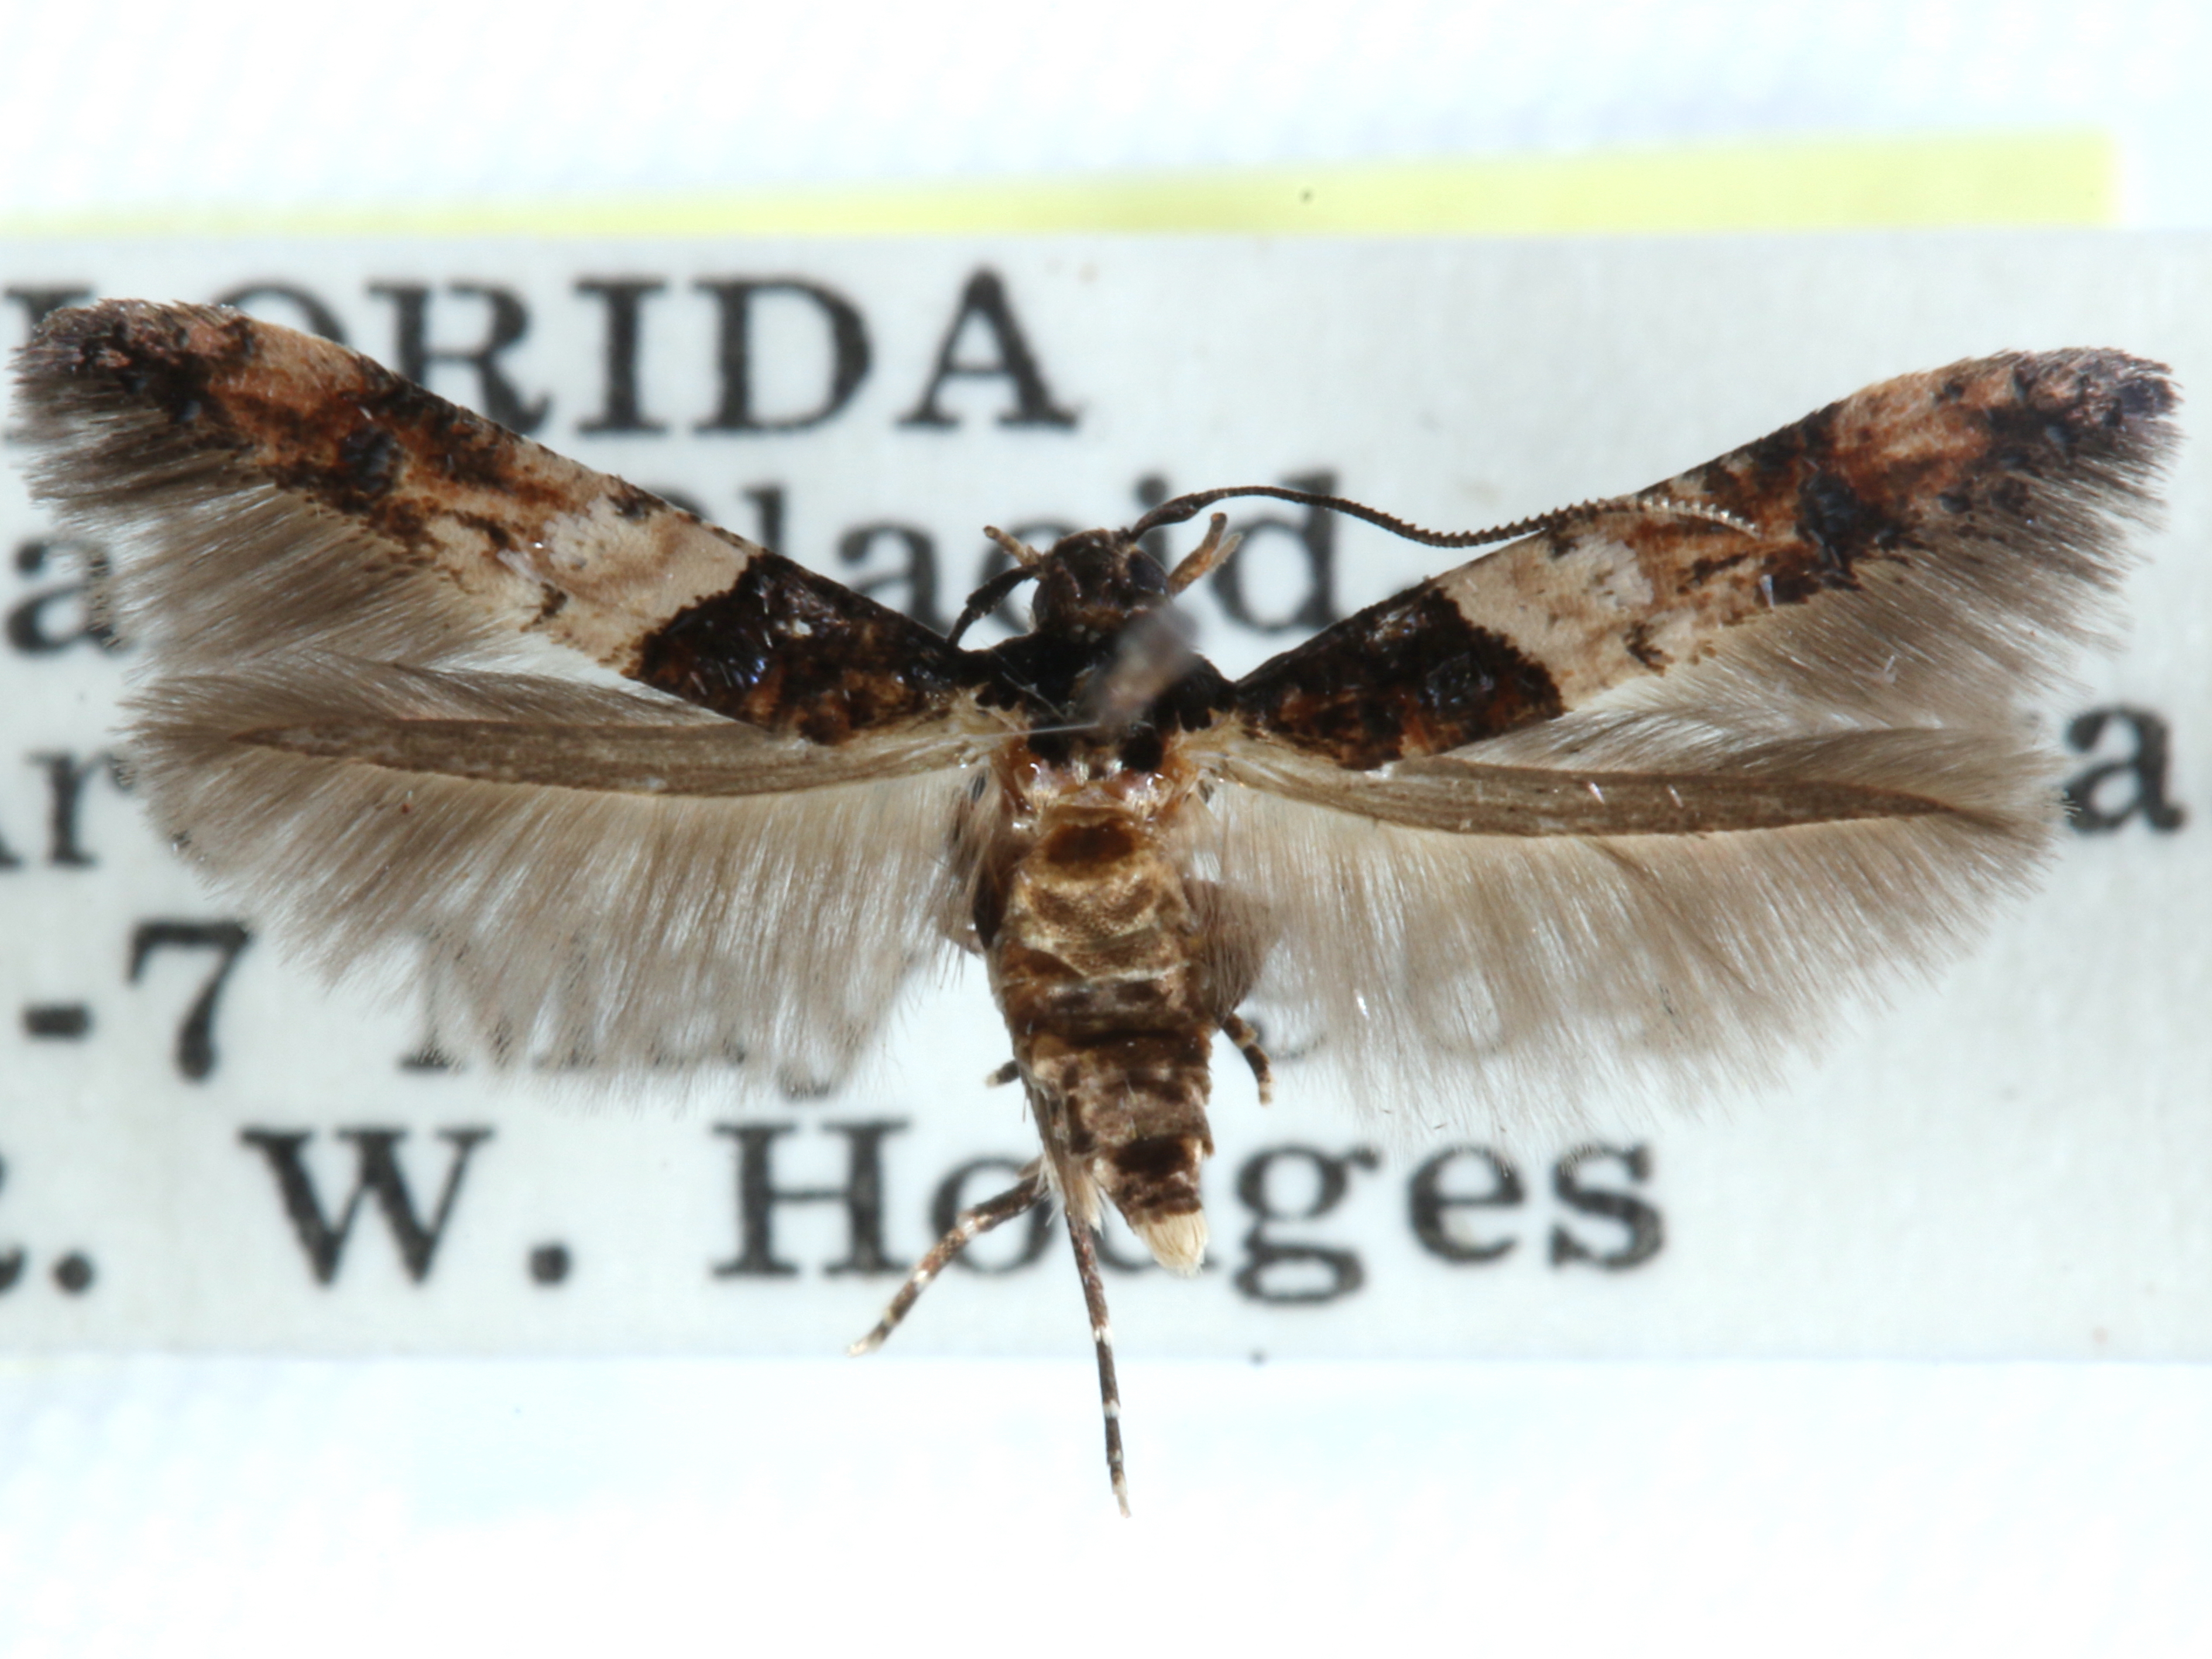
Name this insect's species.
Walshia miscecolorella
